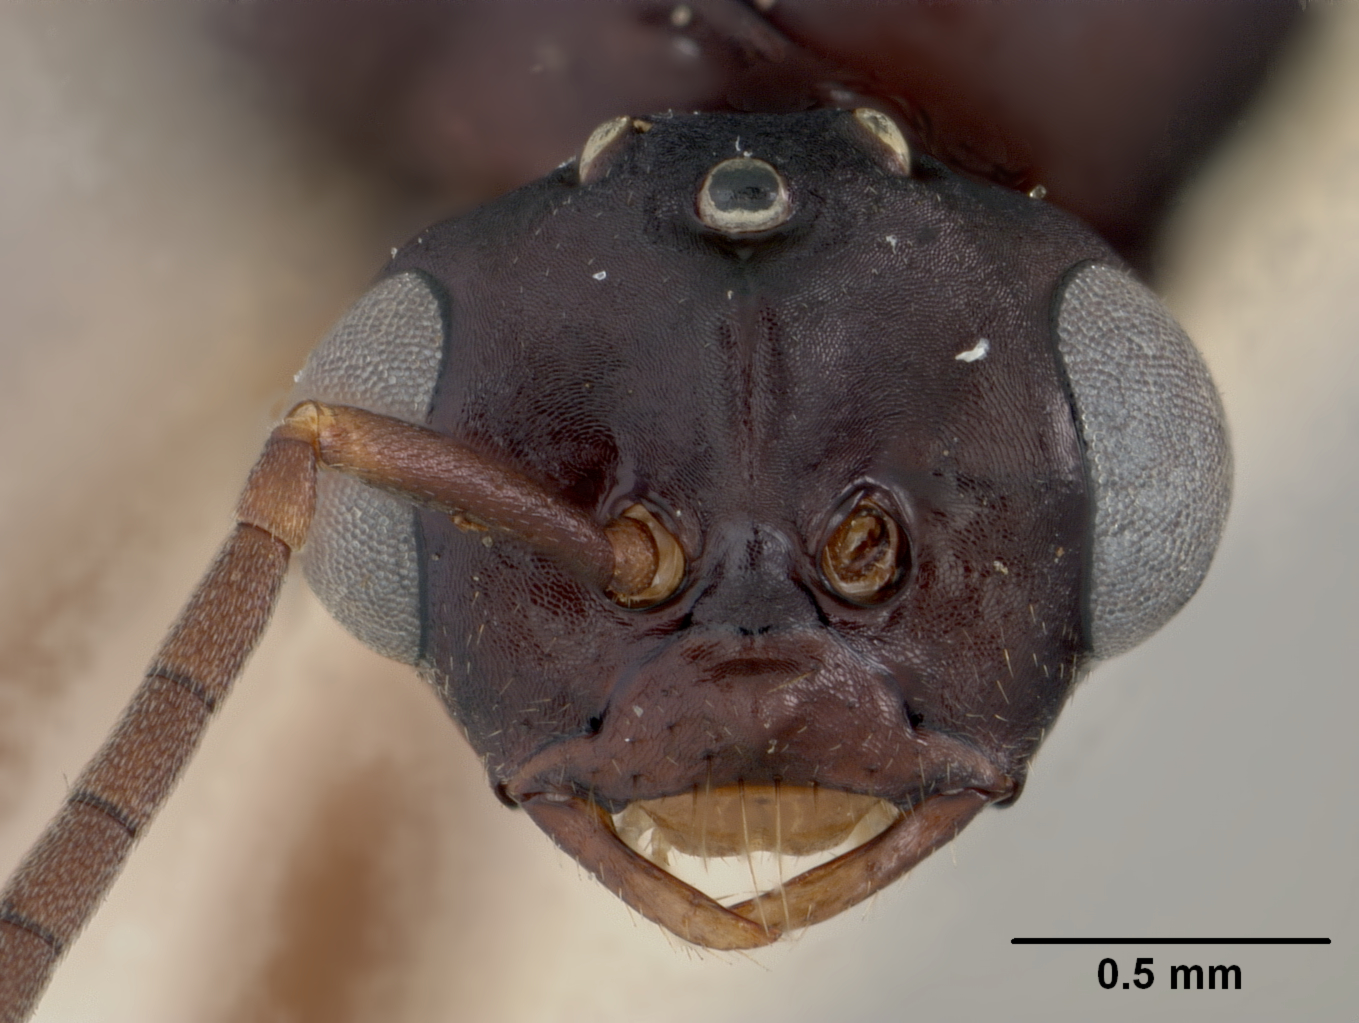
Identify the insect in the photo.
Polyergus lucidus
